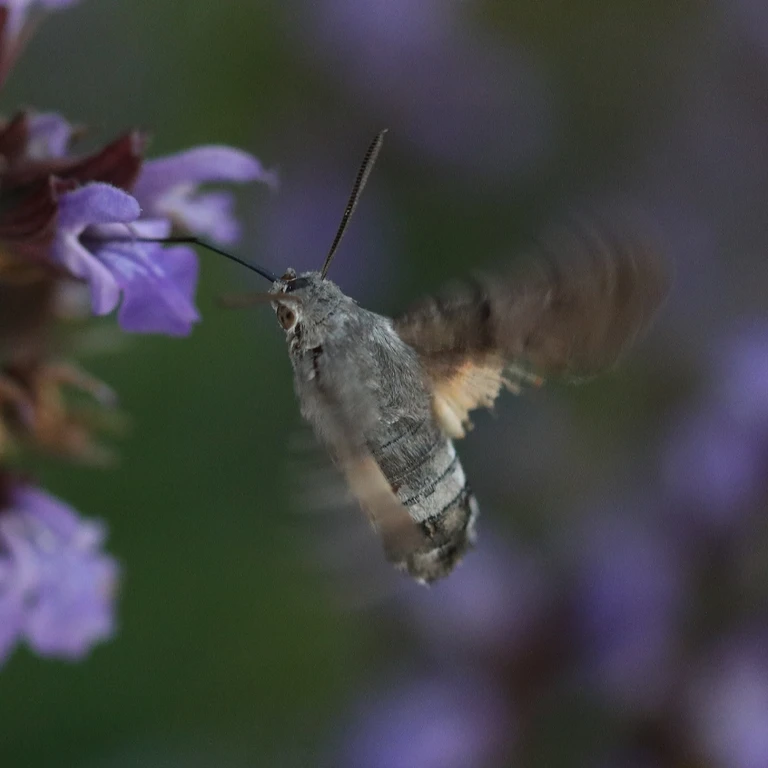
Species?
Macroglossum stellatarum
